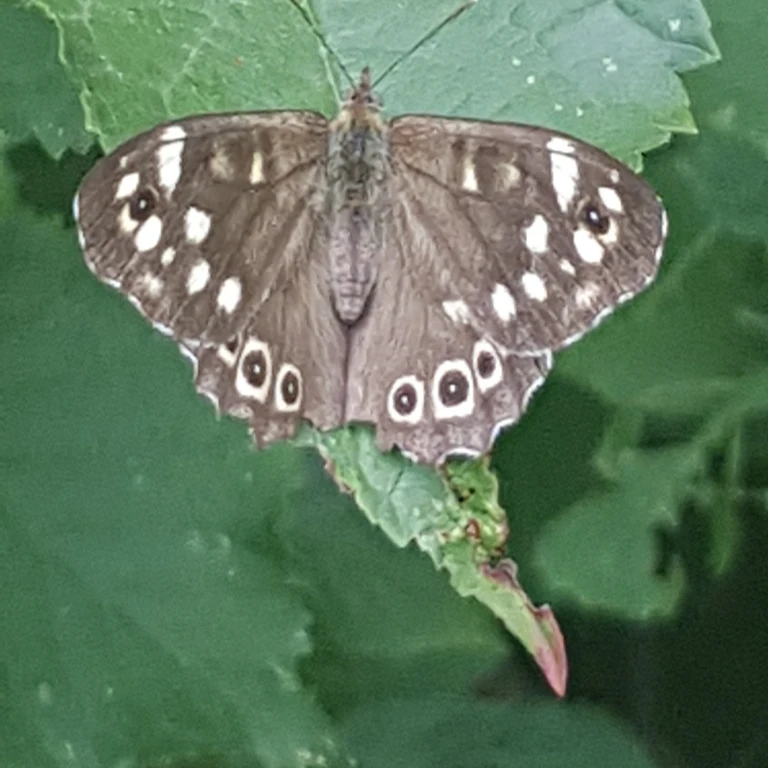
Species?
Pararge aegeria
